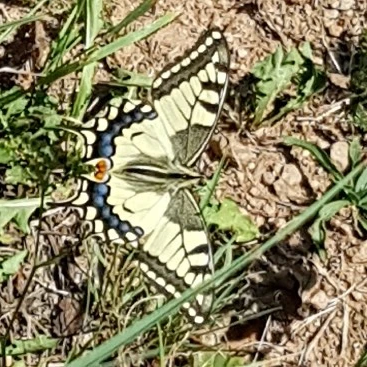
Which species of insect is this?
Papilio machaon
